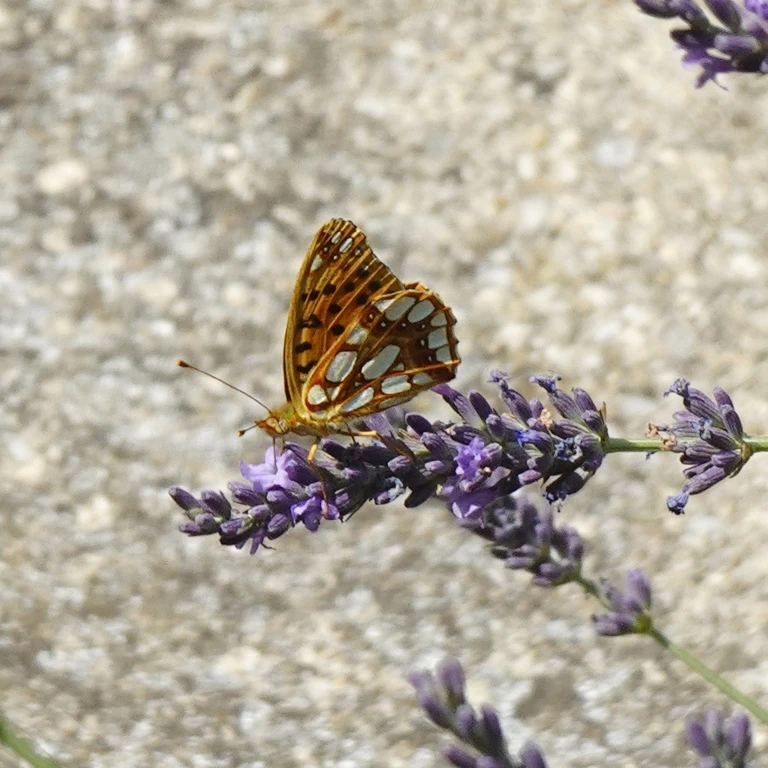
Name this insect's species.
Issoria lathonia
